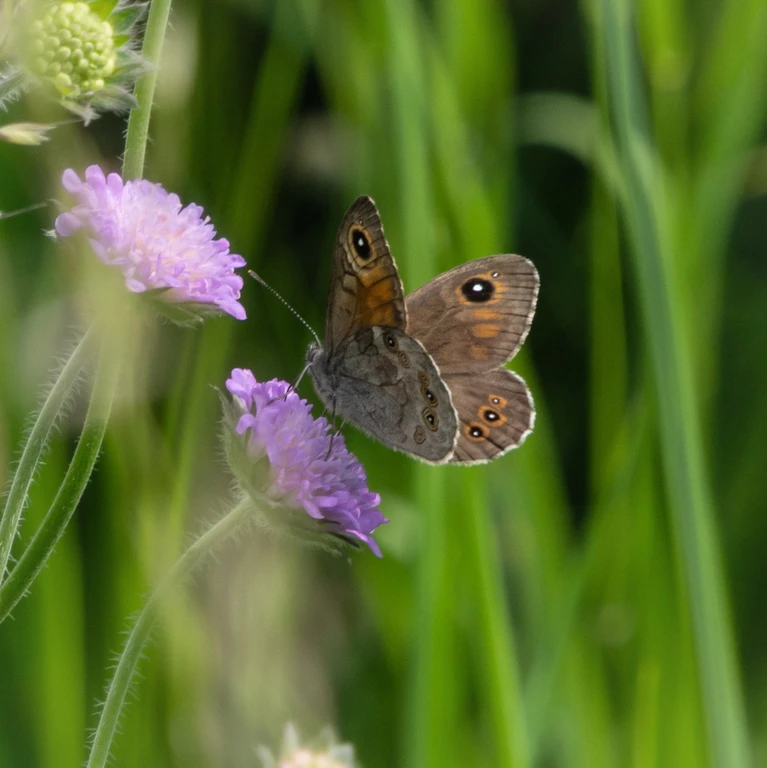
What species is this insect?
Lasiommata maera (also Pararge maera)
